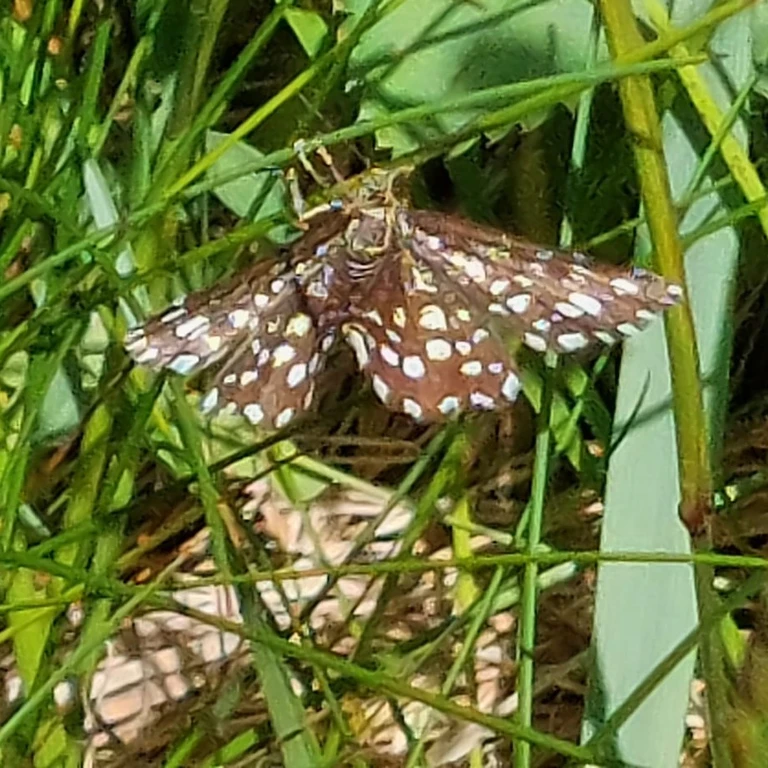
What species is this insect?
Chiasmia clathrata
